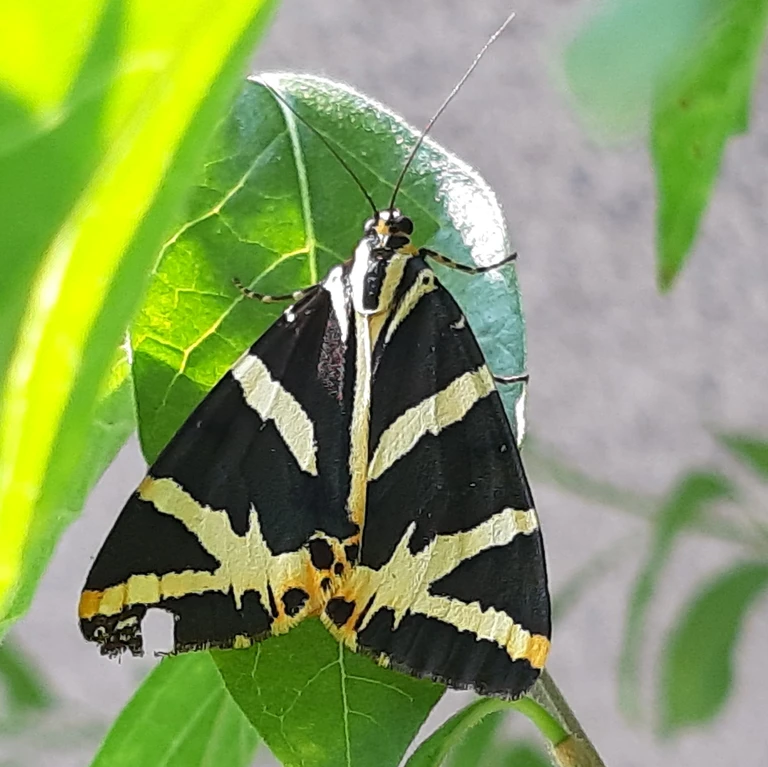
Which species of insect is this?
Euplagia quadripunctaria
